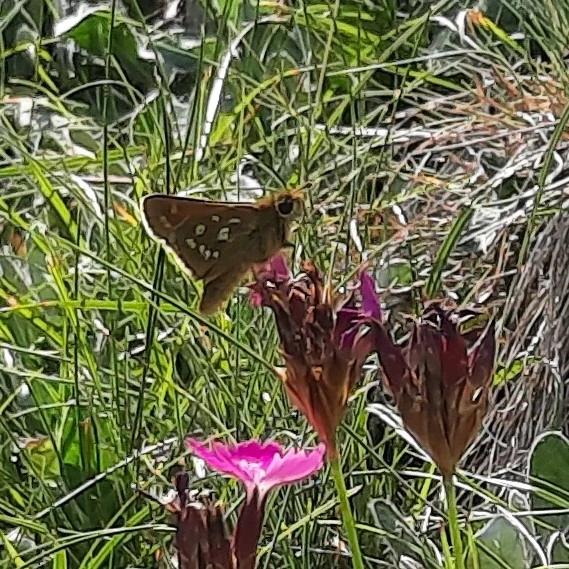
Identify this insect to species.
Hesperia comma
